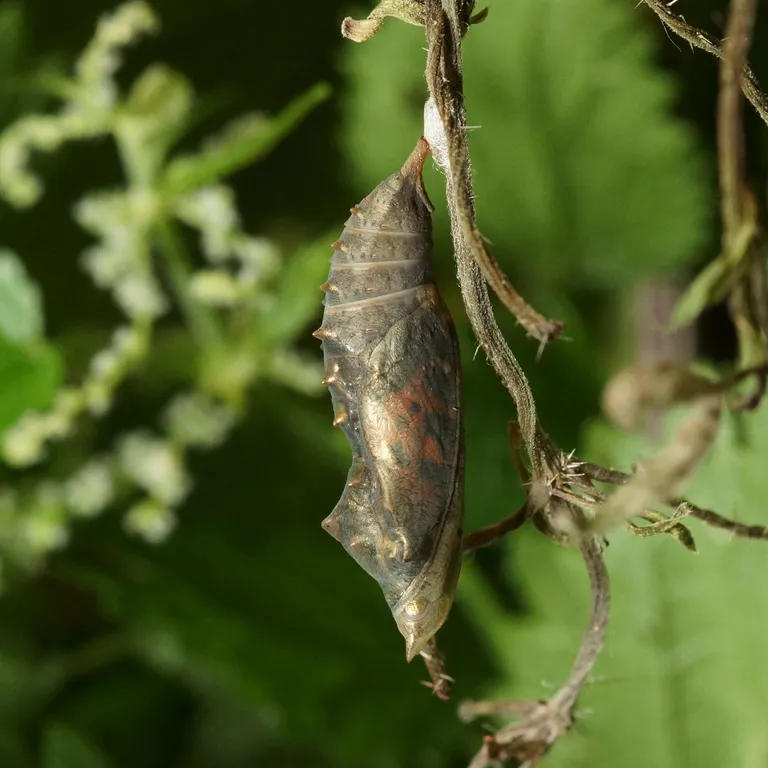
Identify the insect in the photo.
Aglais urticae
